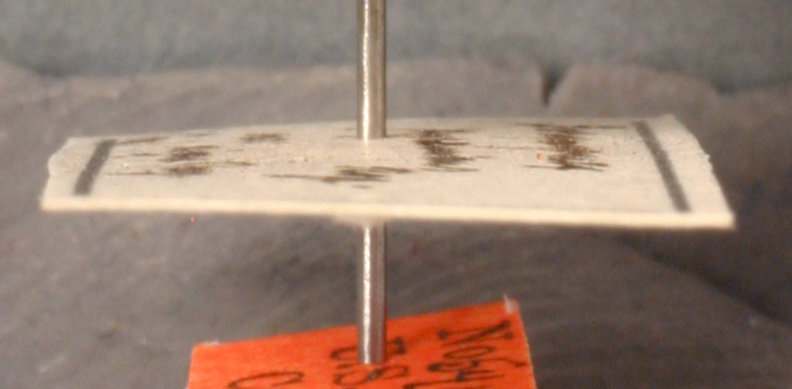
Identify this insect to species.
Dorymyrmex pyramicus
